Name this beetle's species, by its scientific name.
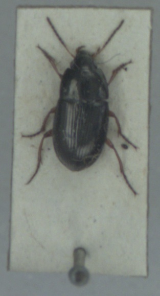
Amara familiaris
